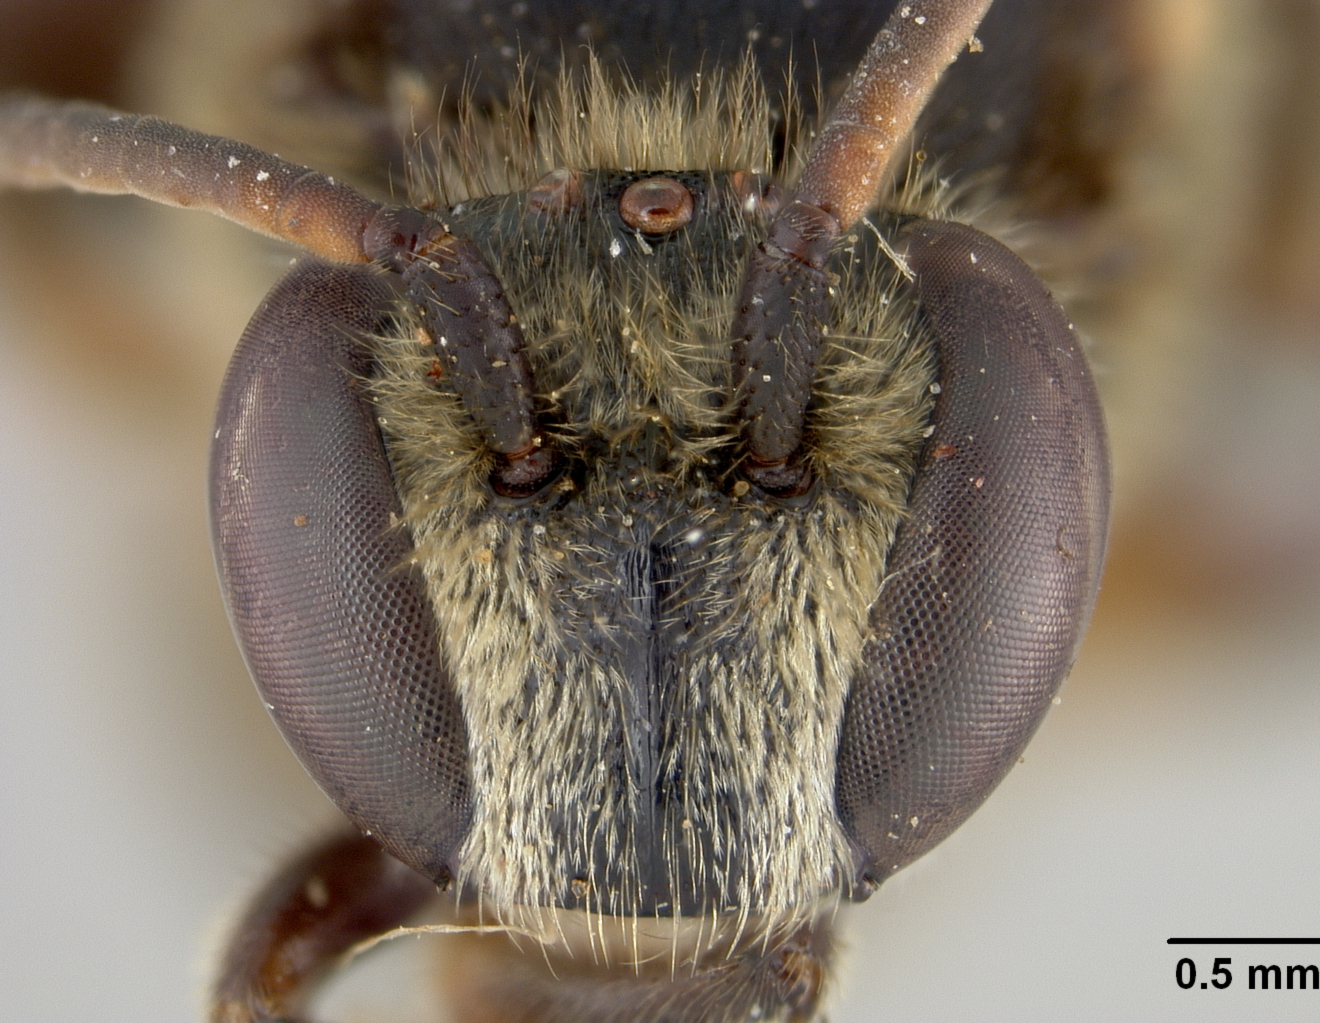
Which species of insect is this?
Nomia lusoria
